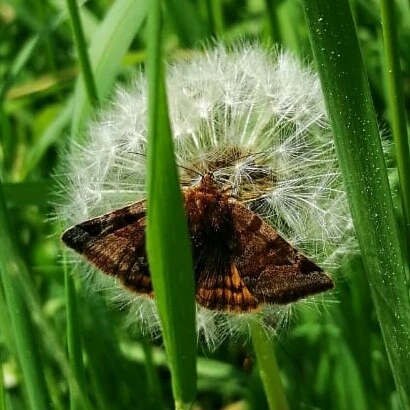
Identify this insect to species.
Euclidia glyphica
